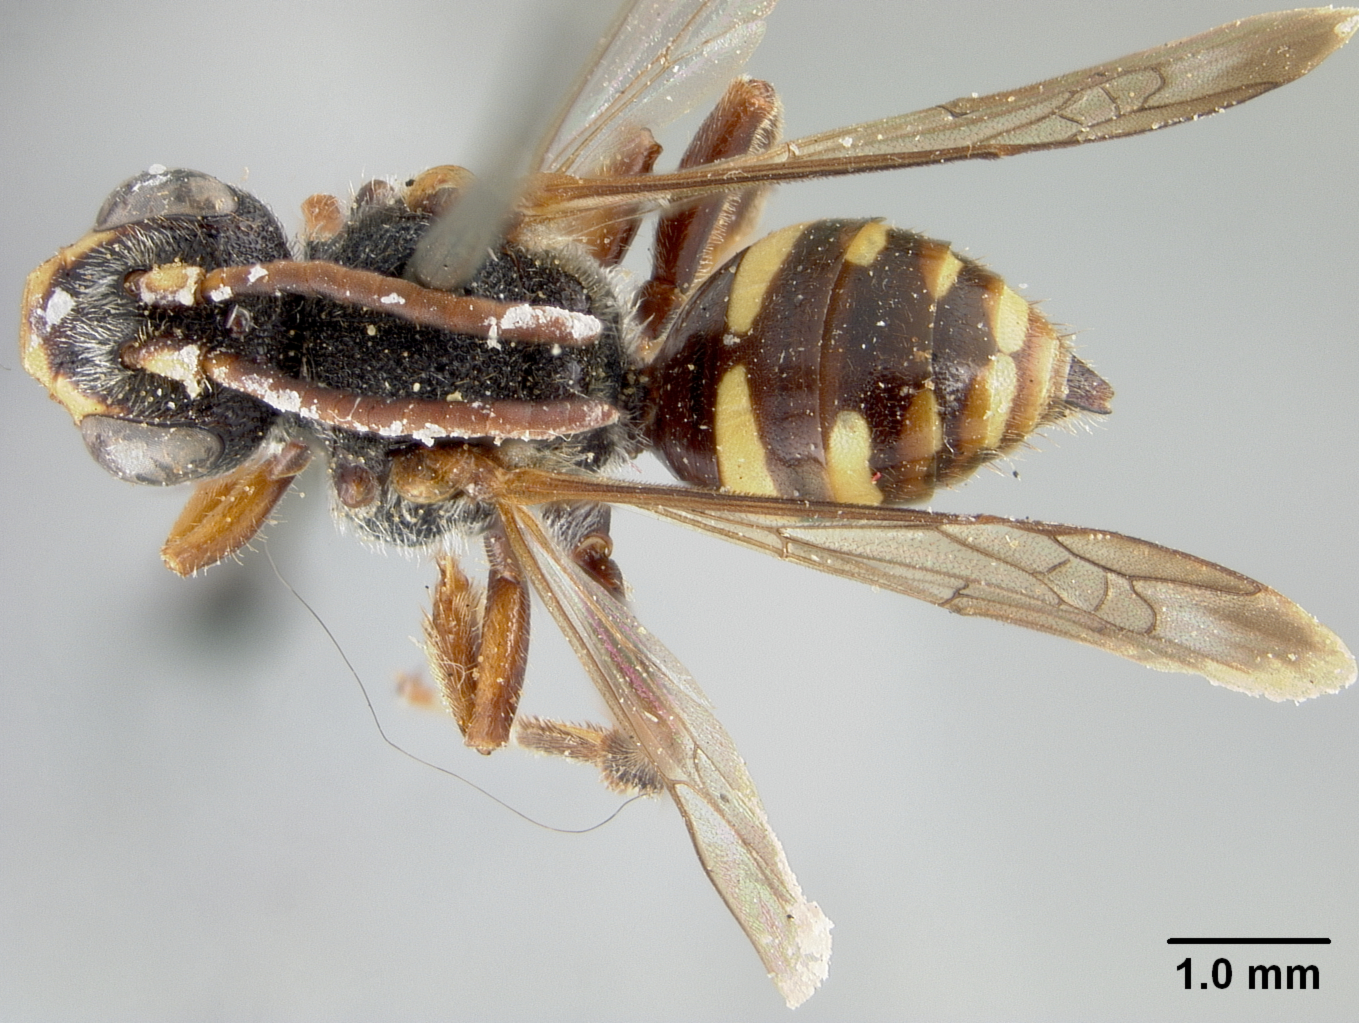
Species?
Nomada beulahensis
